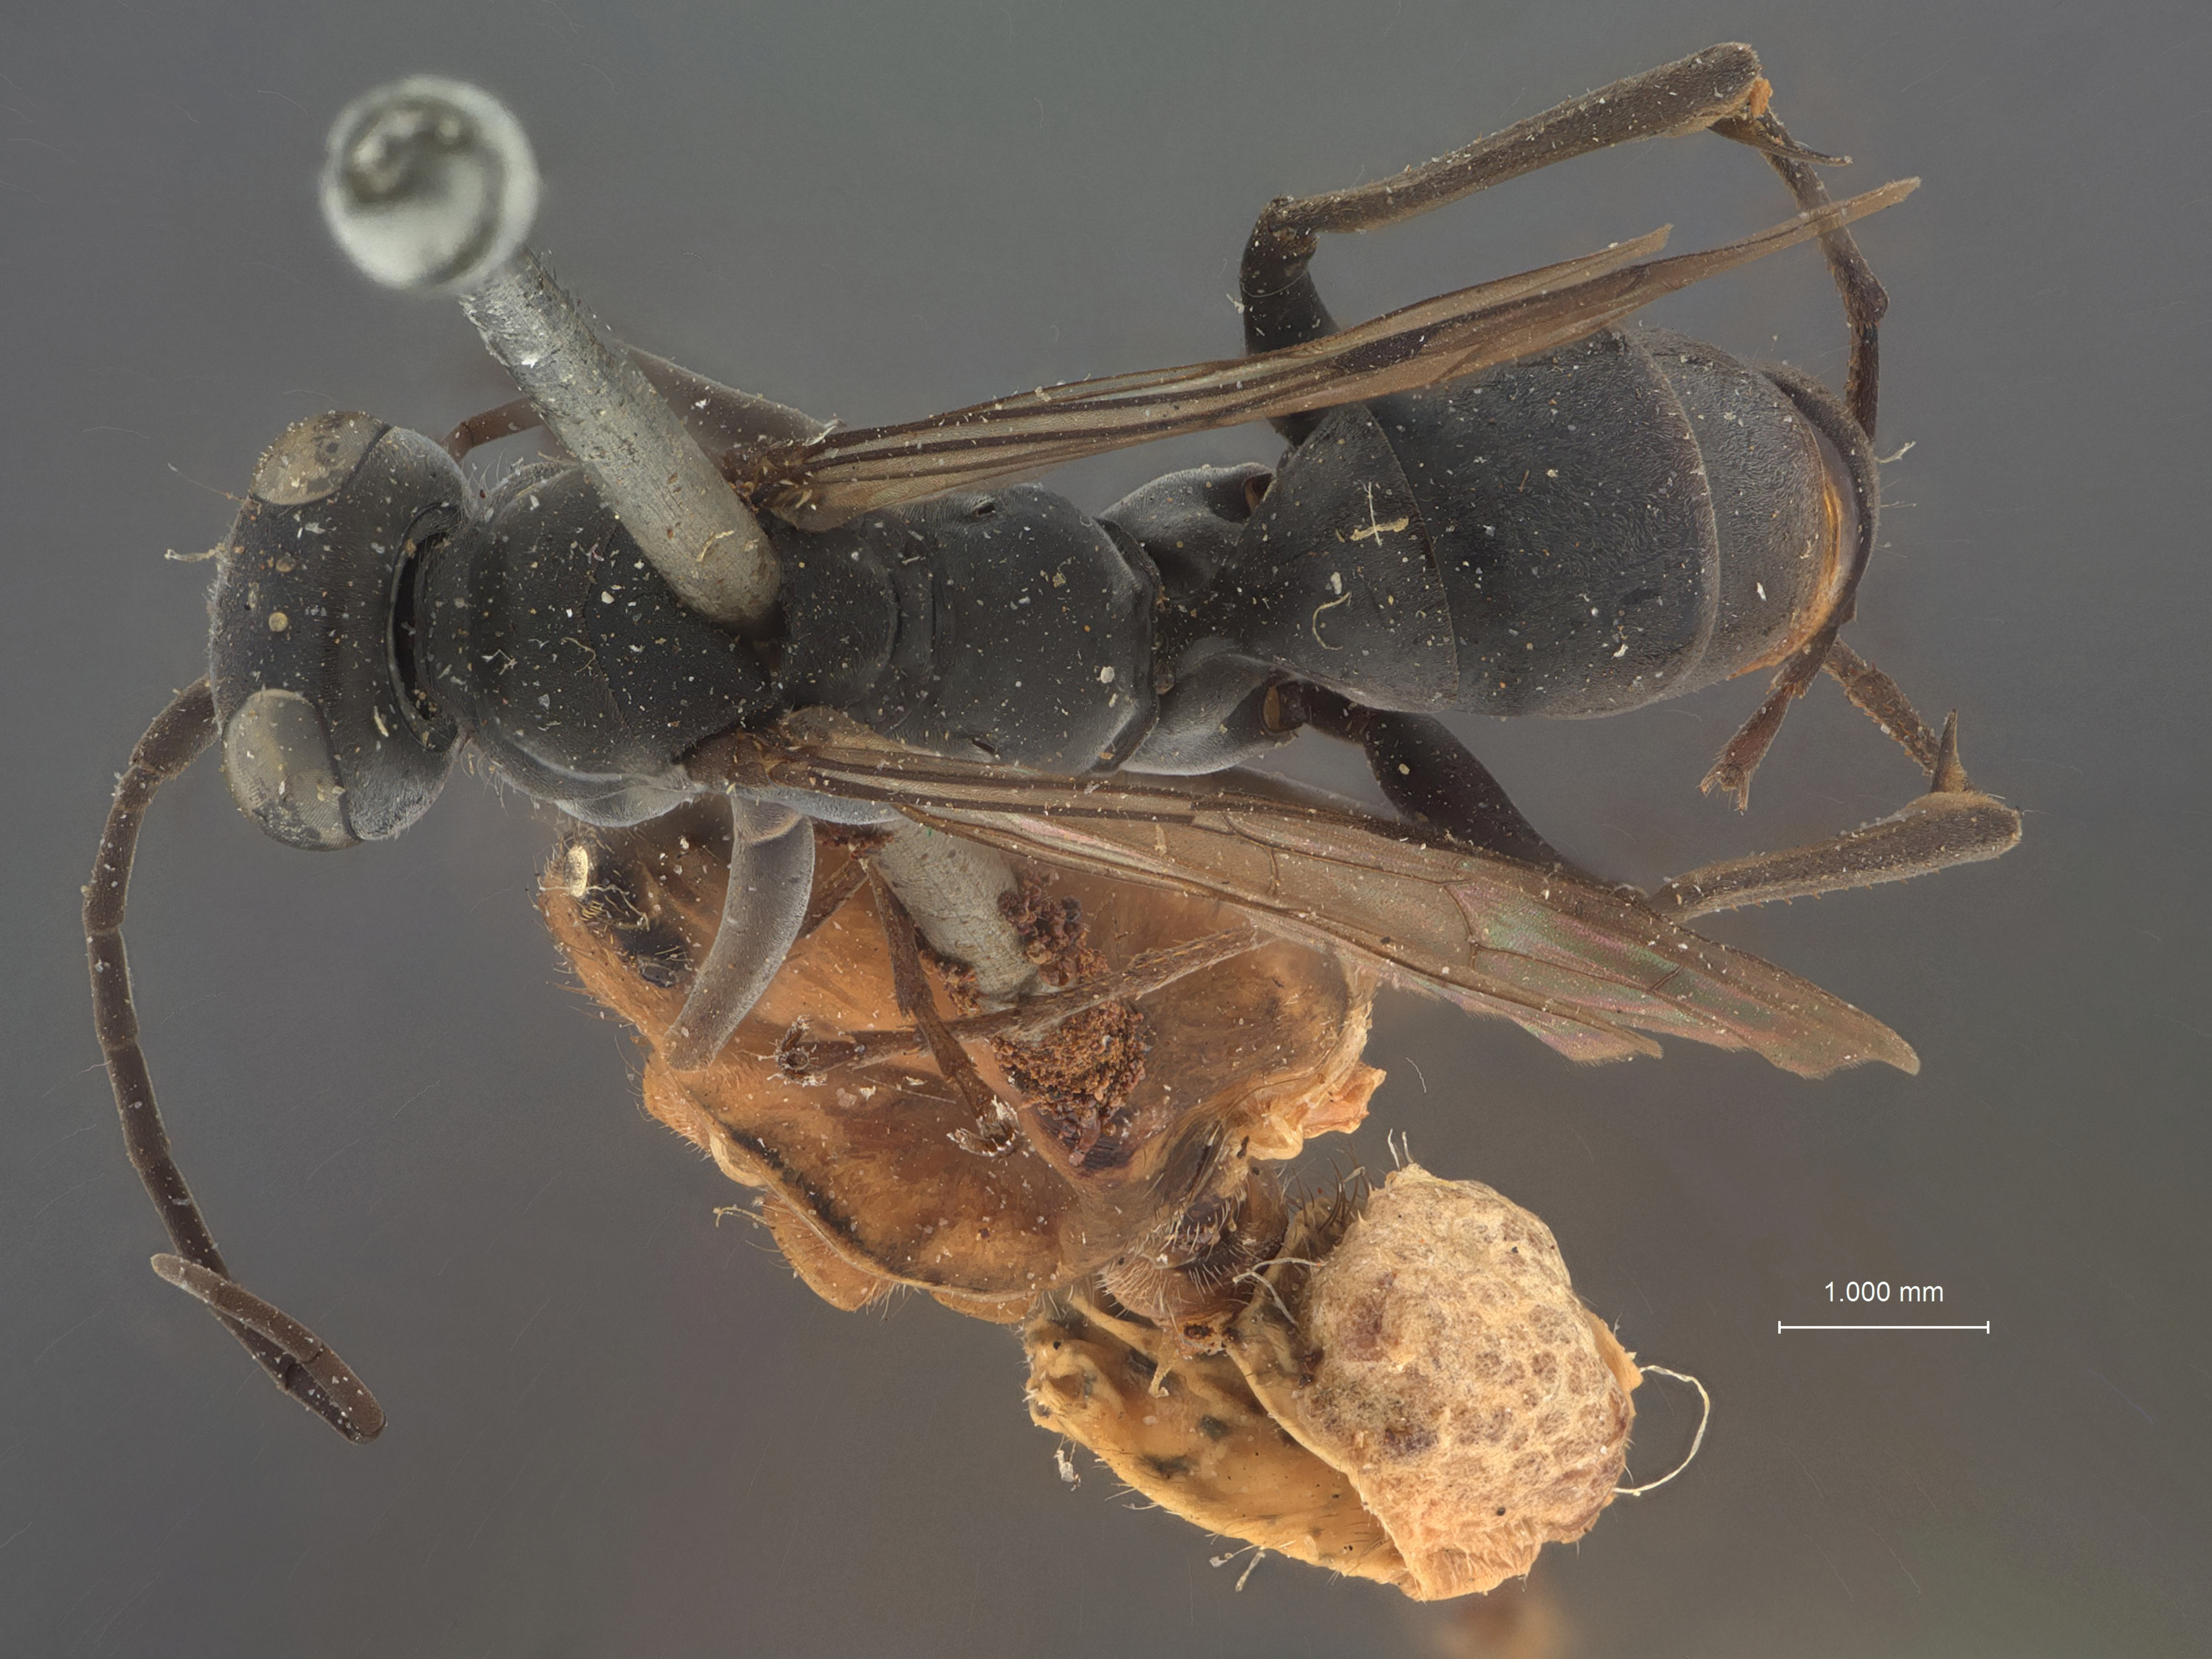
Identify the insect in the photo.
Ageniella vogeli
